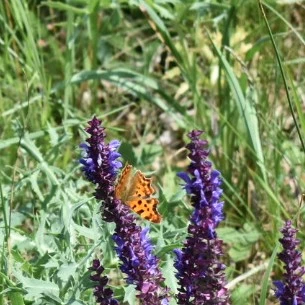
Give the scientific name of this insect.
Polygonia c-album
